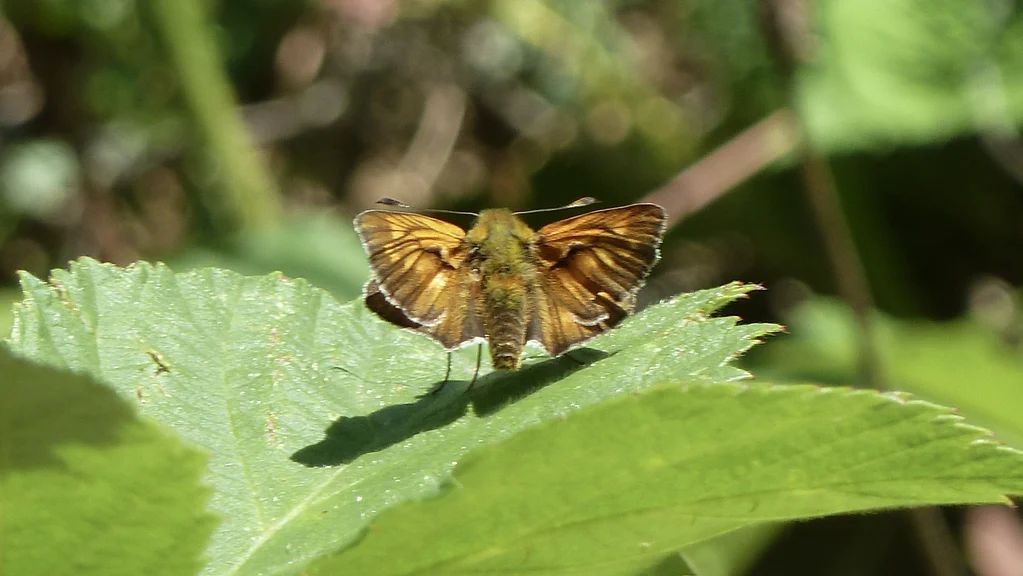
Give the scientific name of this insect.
Ochlodes sylvanus (also Ochlodes venata)
